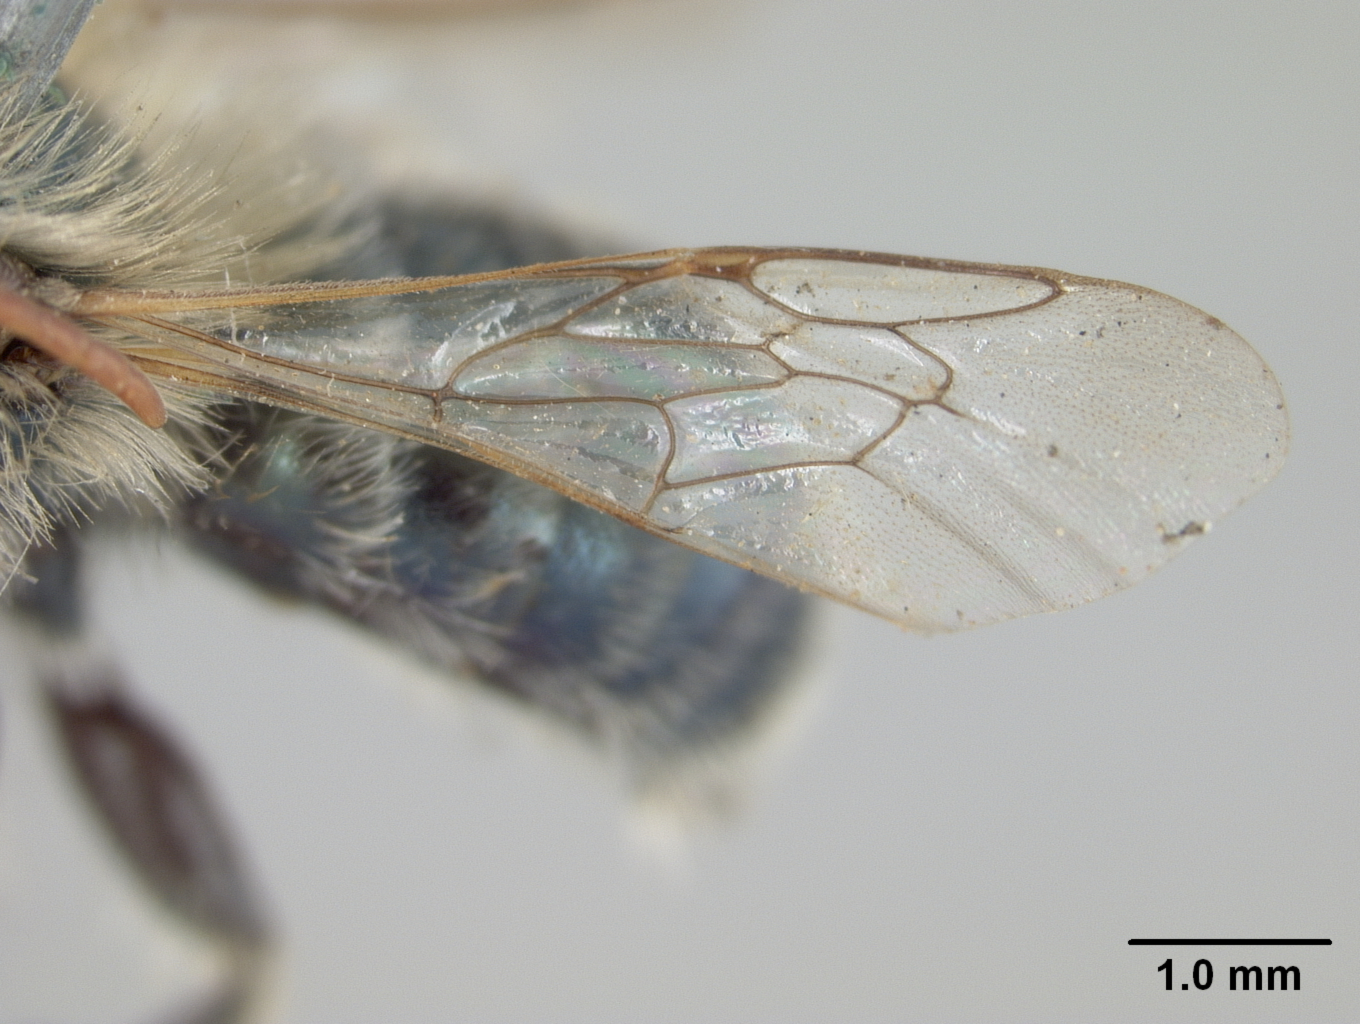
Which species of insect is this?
Osmia cockerelli
